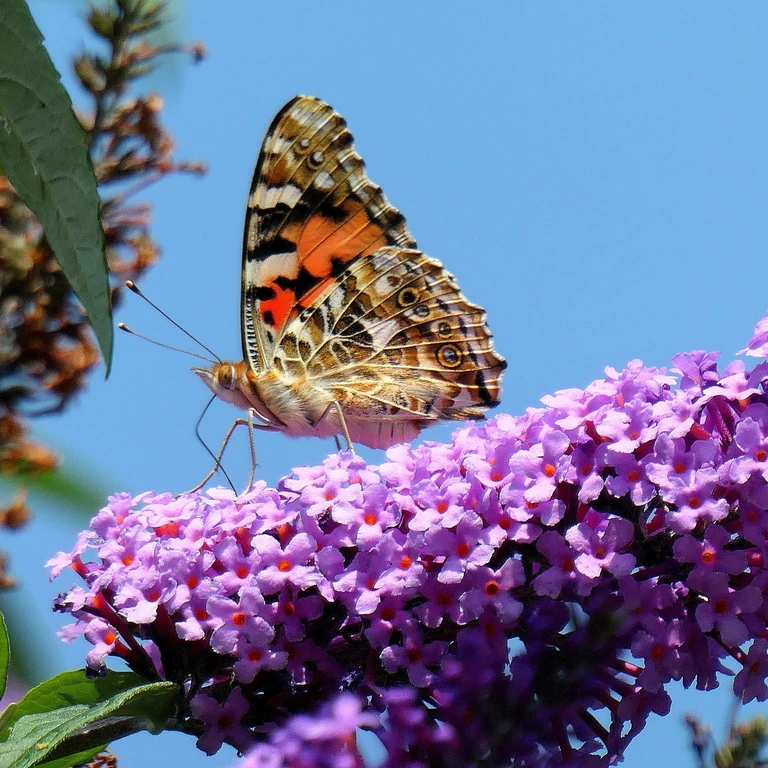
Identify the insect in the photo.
Vanessa cardui
